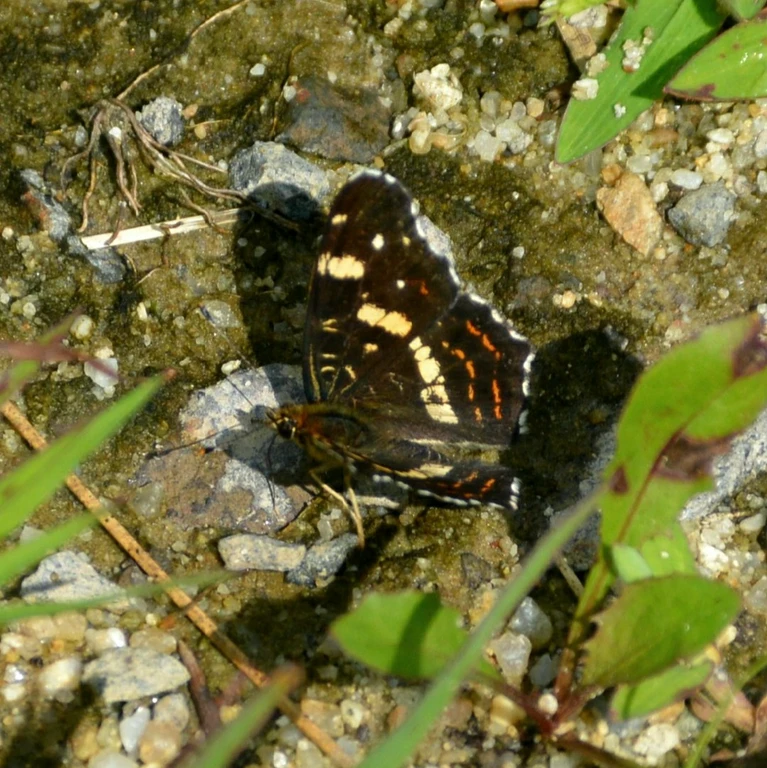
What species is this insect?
Araschnia levana
